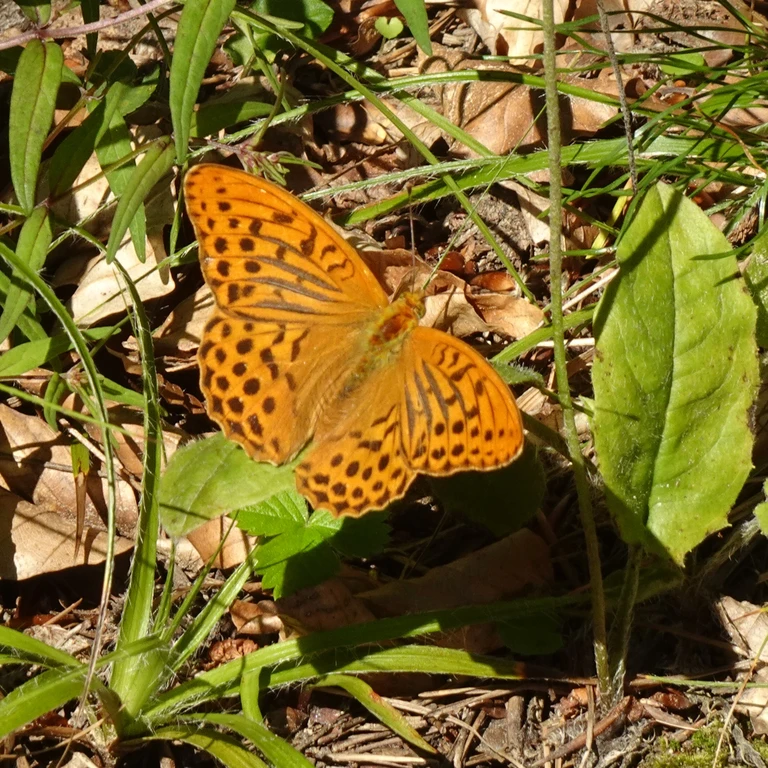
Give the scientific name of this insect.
Argynnis paphia
